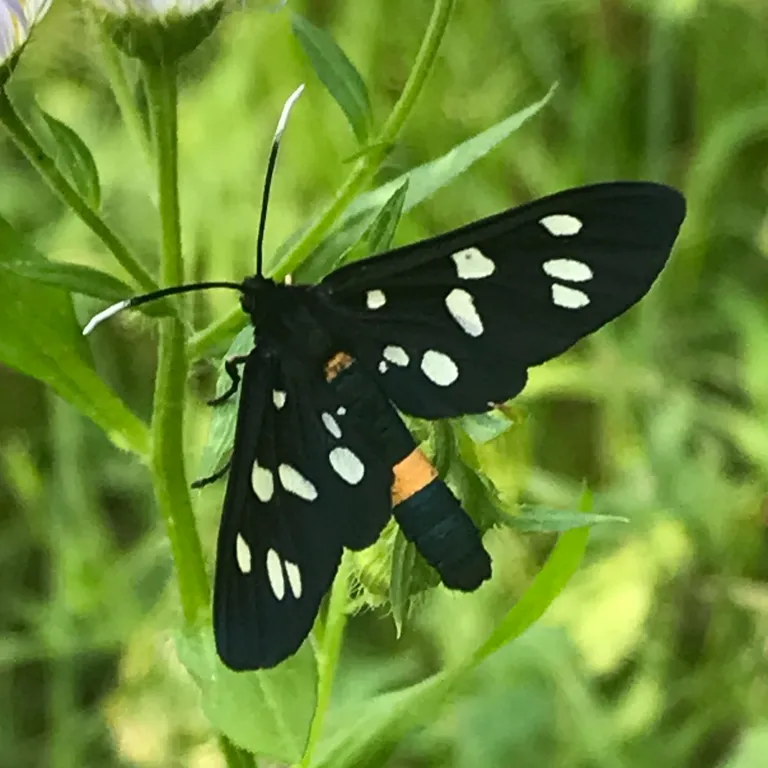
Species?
Amata phegea
